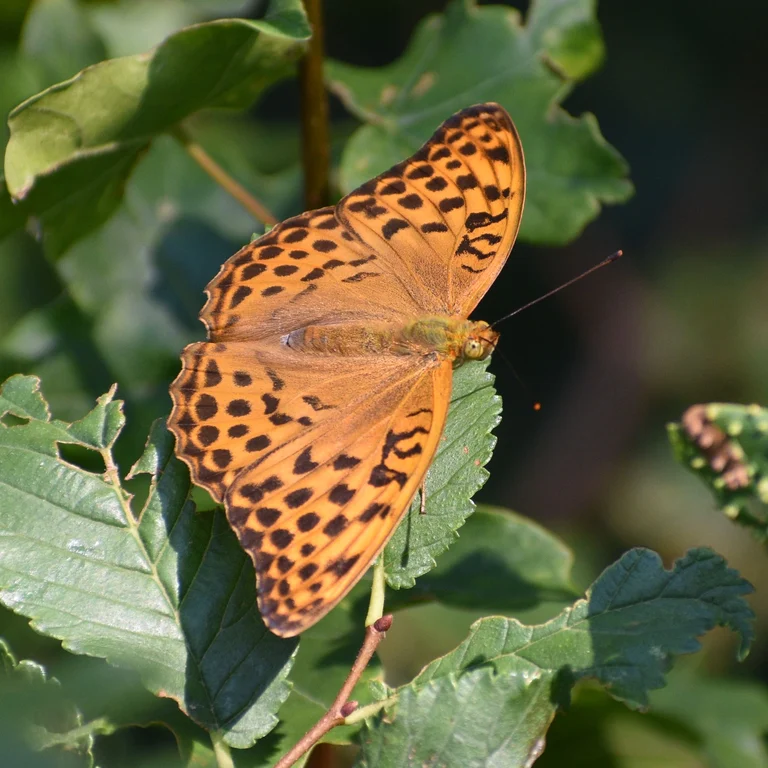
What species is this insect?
Argynnis paphia
